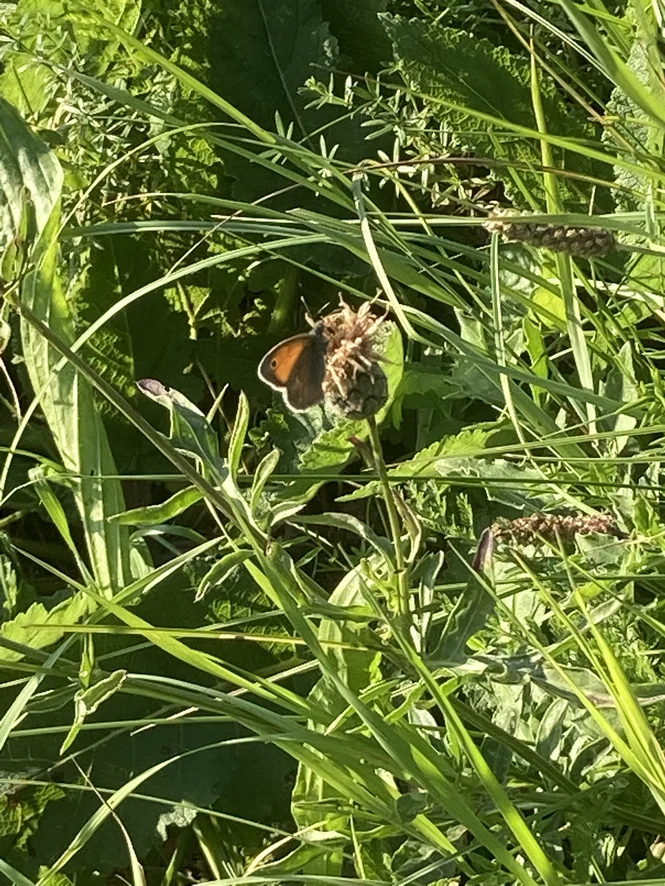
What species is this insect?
Coenonympha pamphilus
